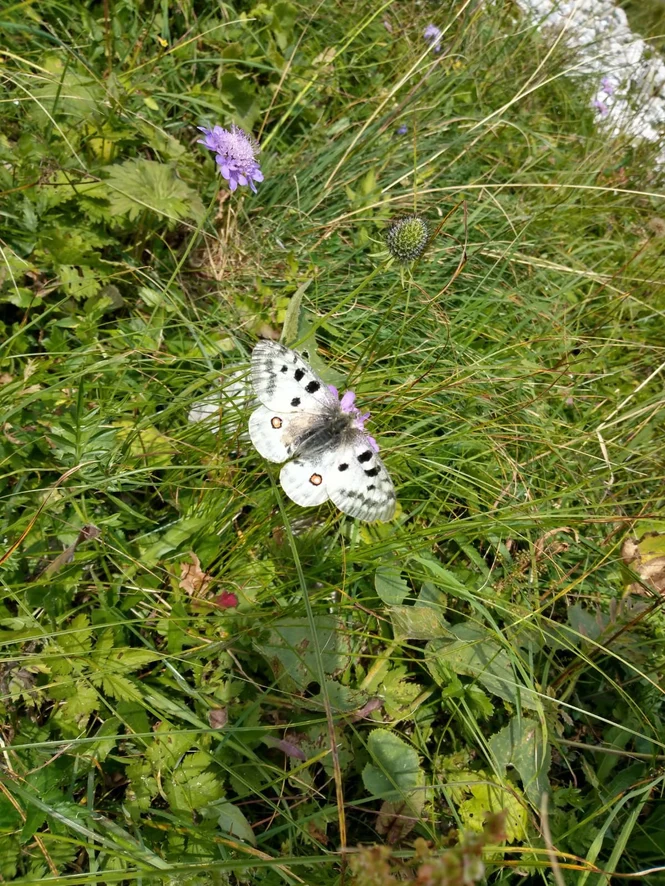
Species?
Parnassius apollo
